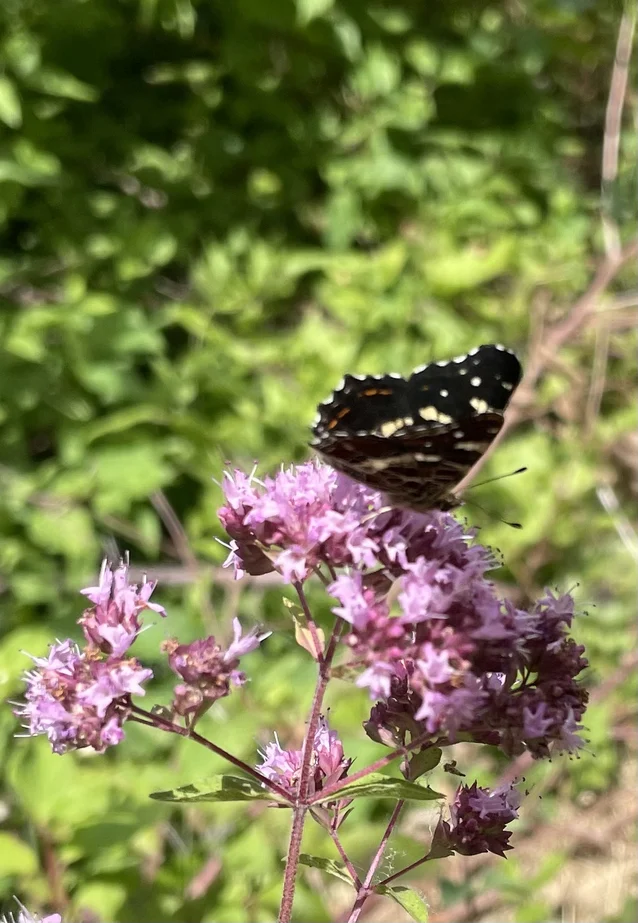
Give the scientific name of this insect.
Araschnia levana
